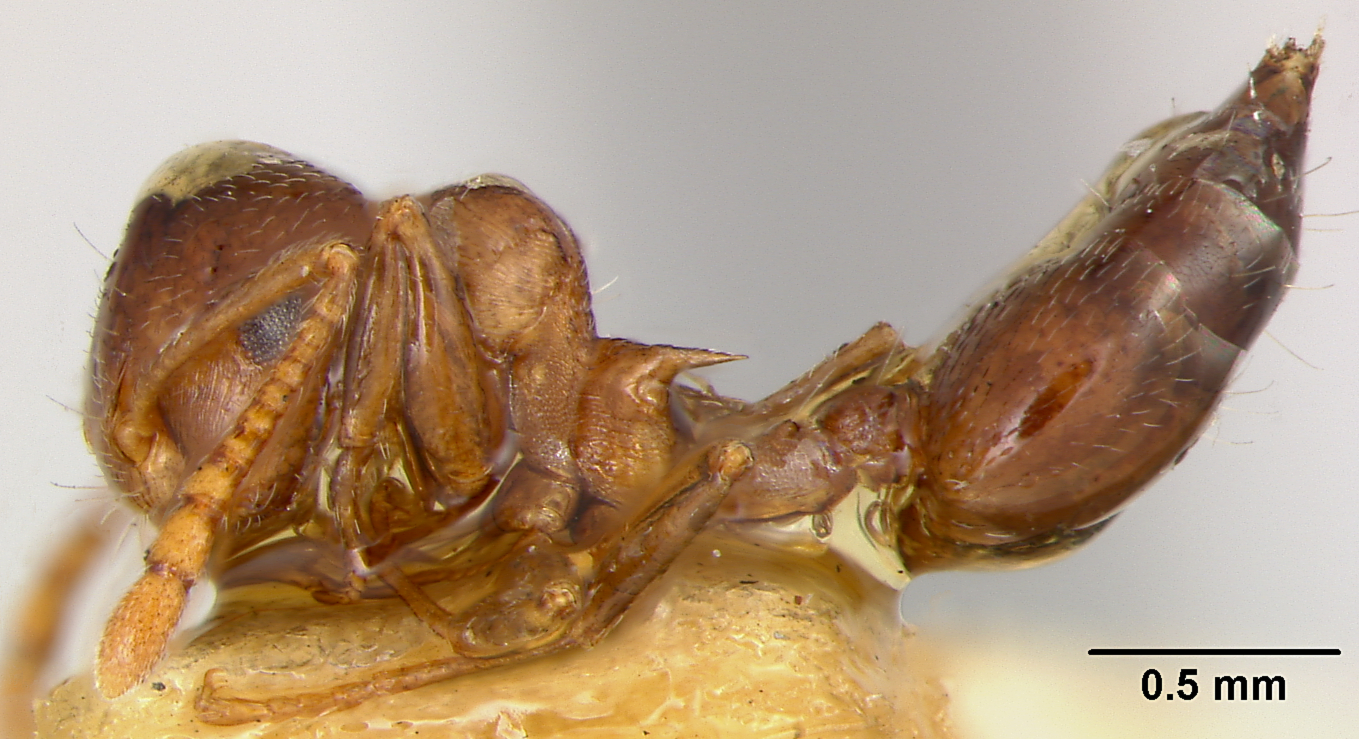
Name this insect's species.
Crematogaster sanguinea
